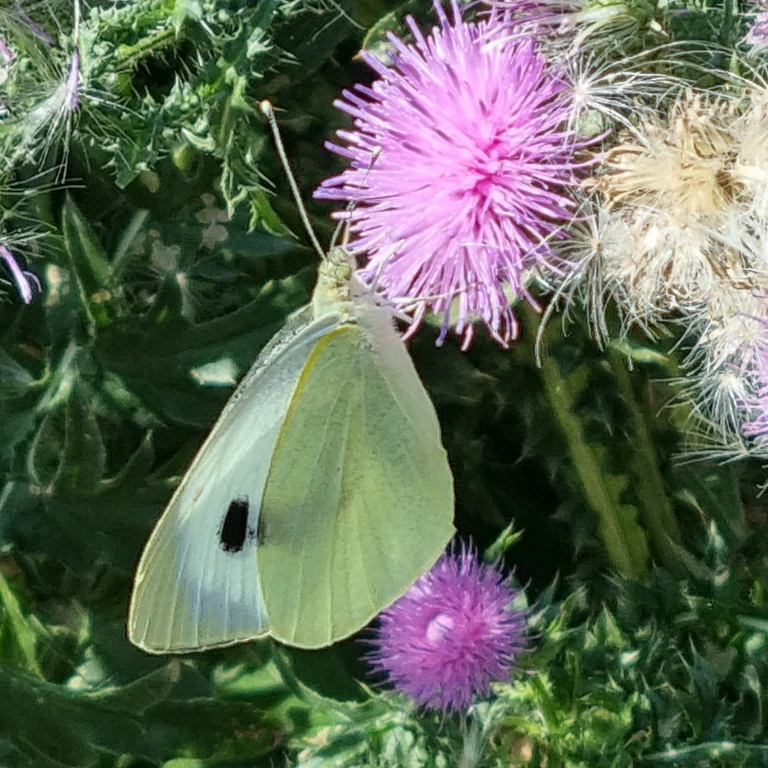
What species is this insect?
Pieris brassicae
